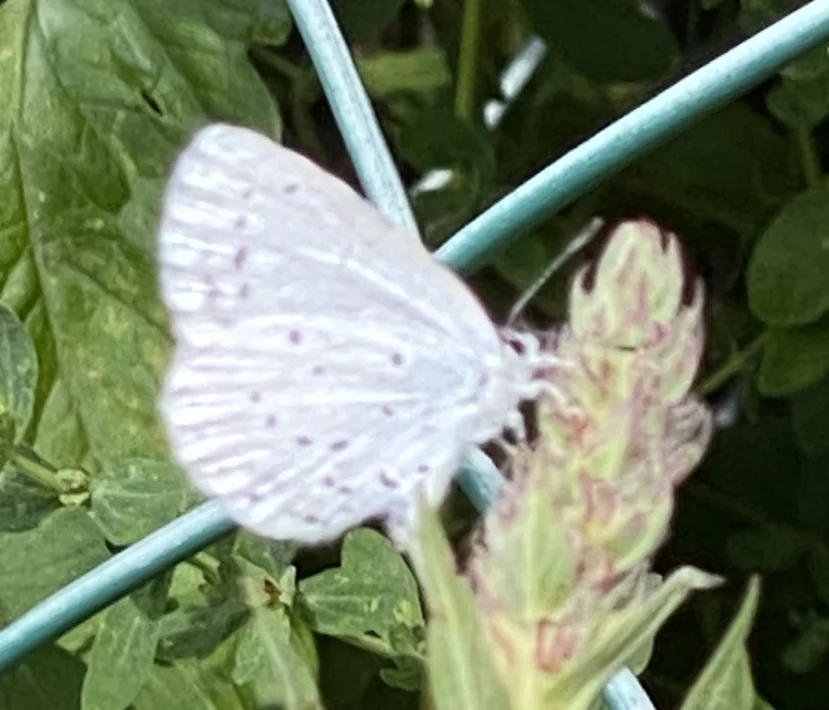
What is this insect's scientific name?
Celastrina argiolus
